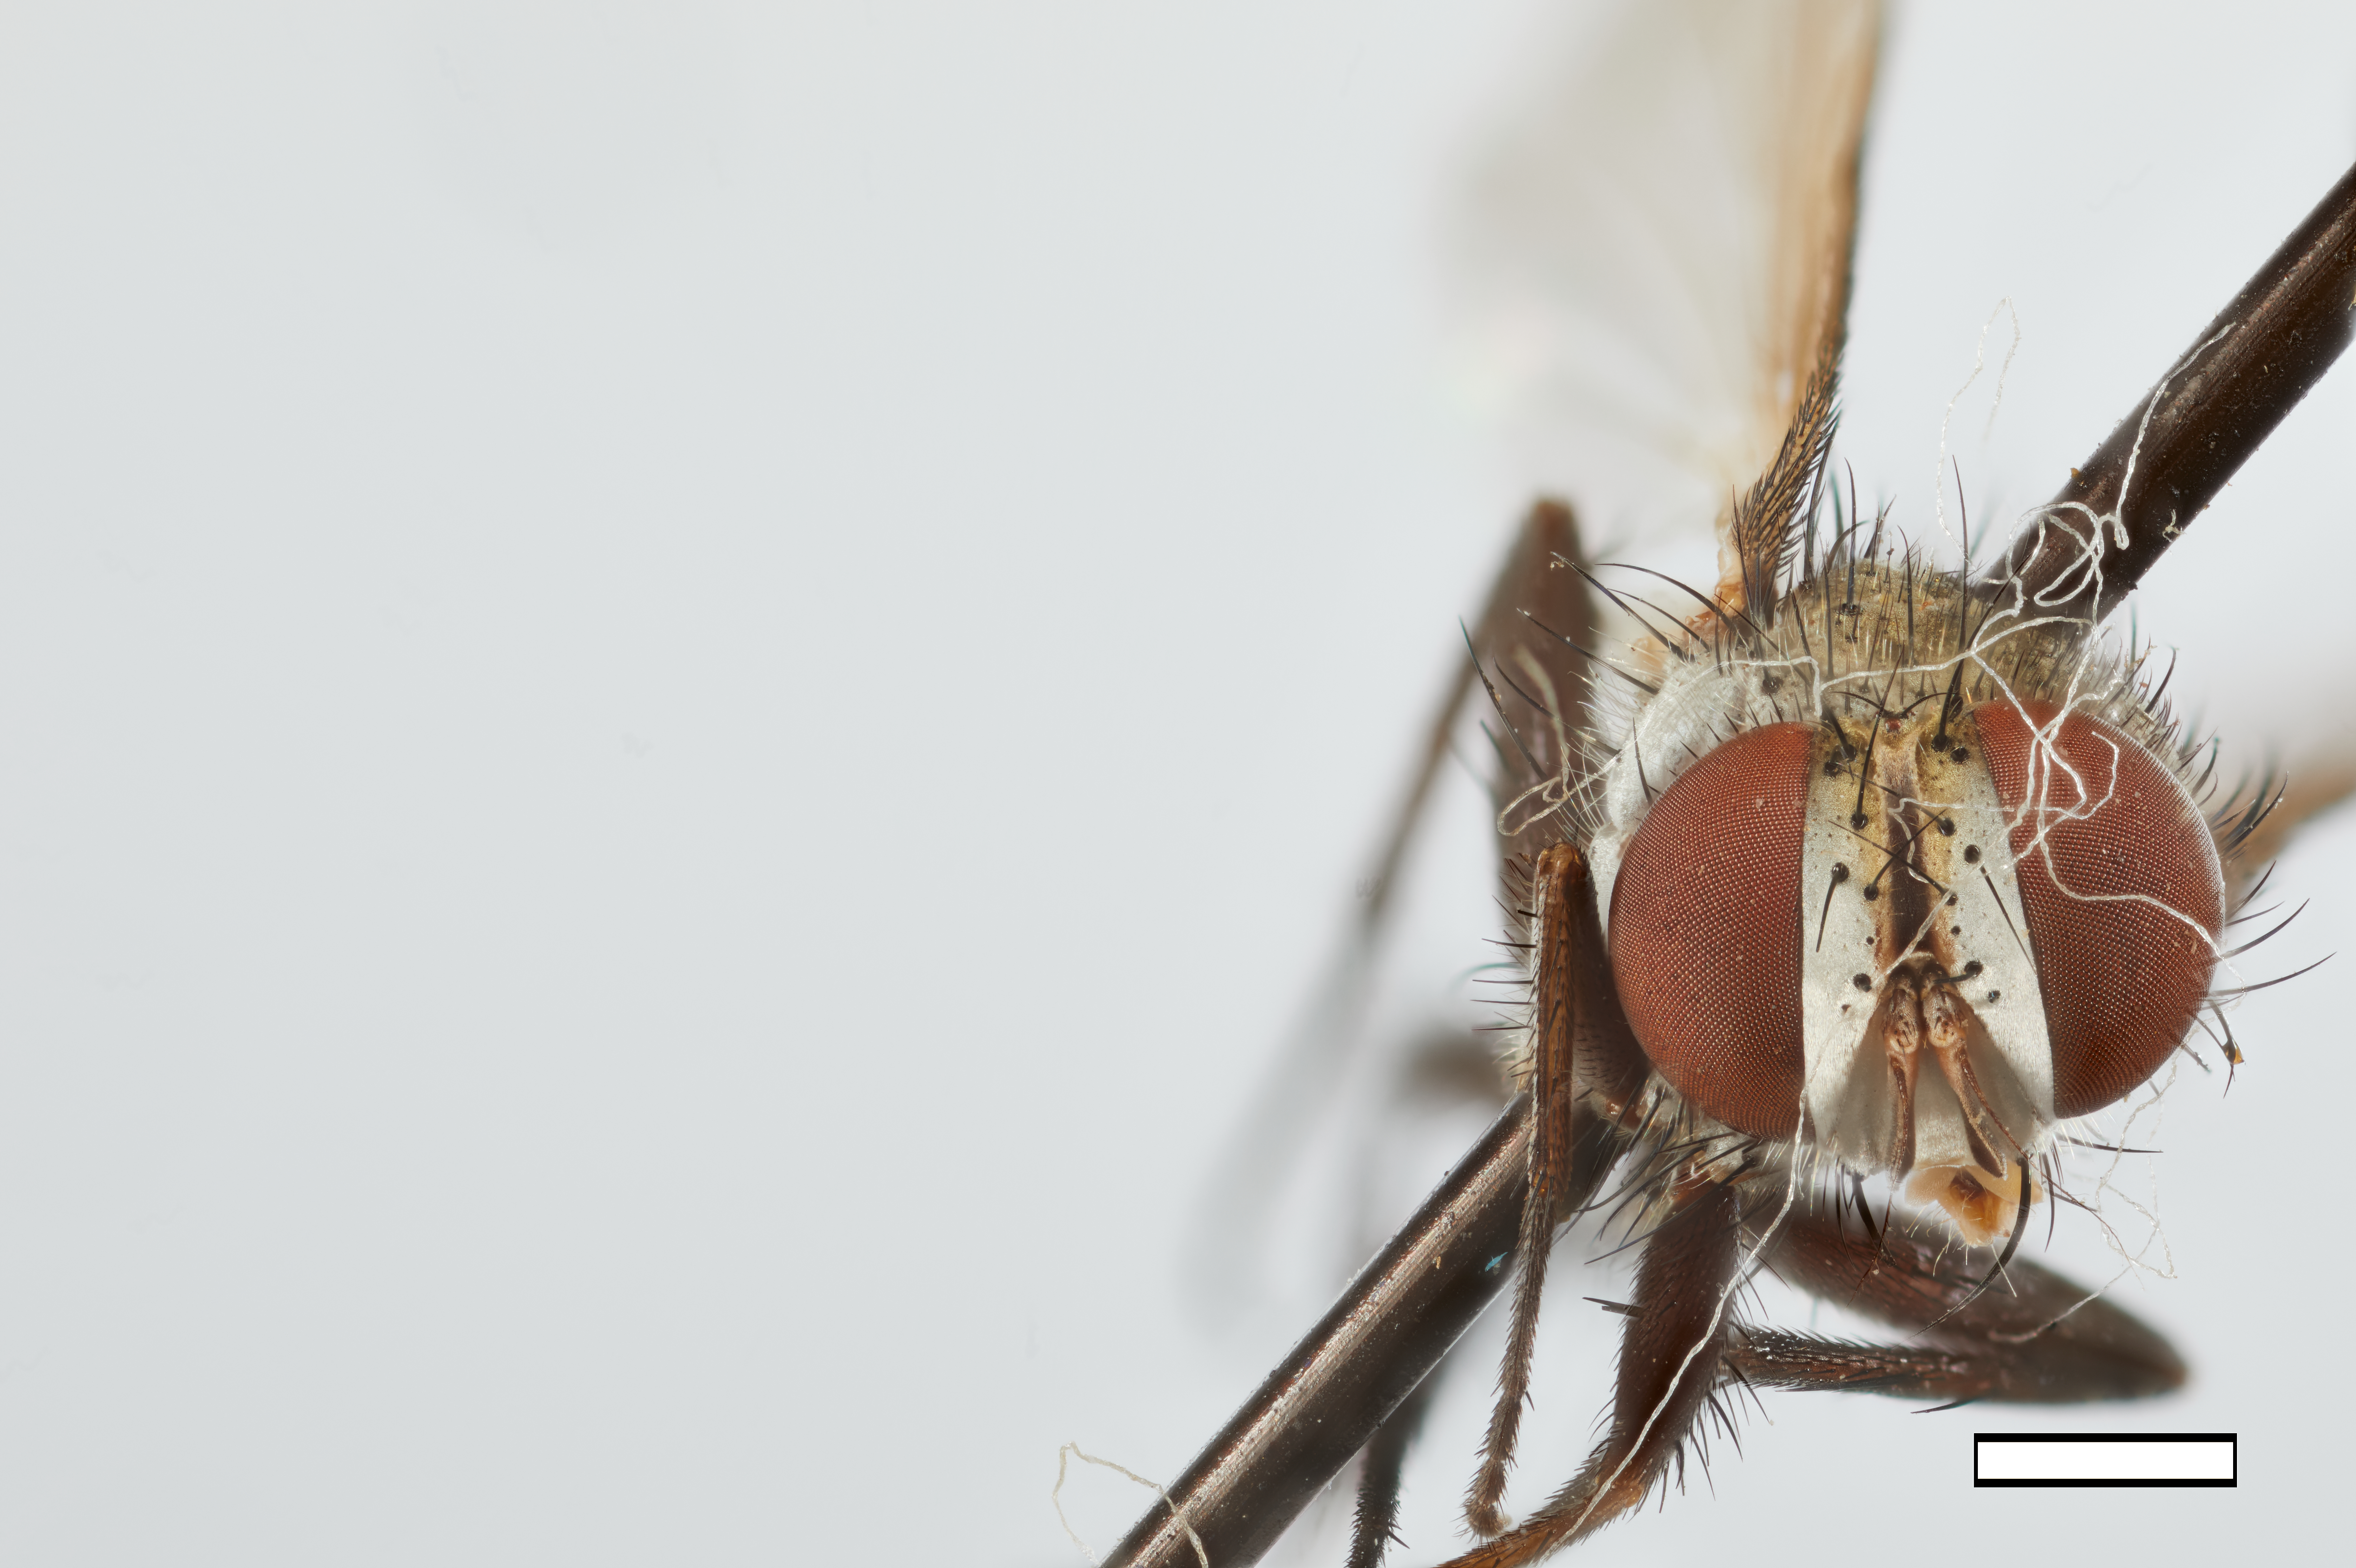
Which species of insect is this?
Spathidexia clemonsi
